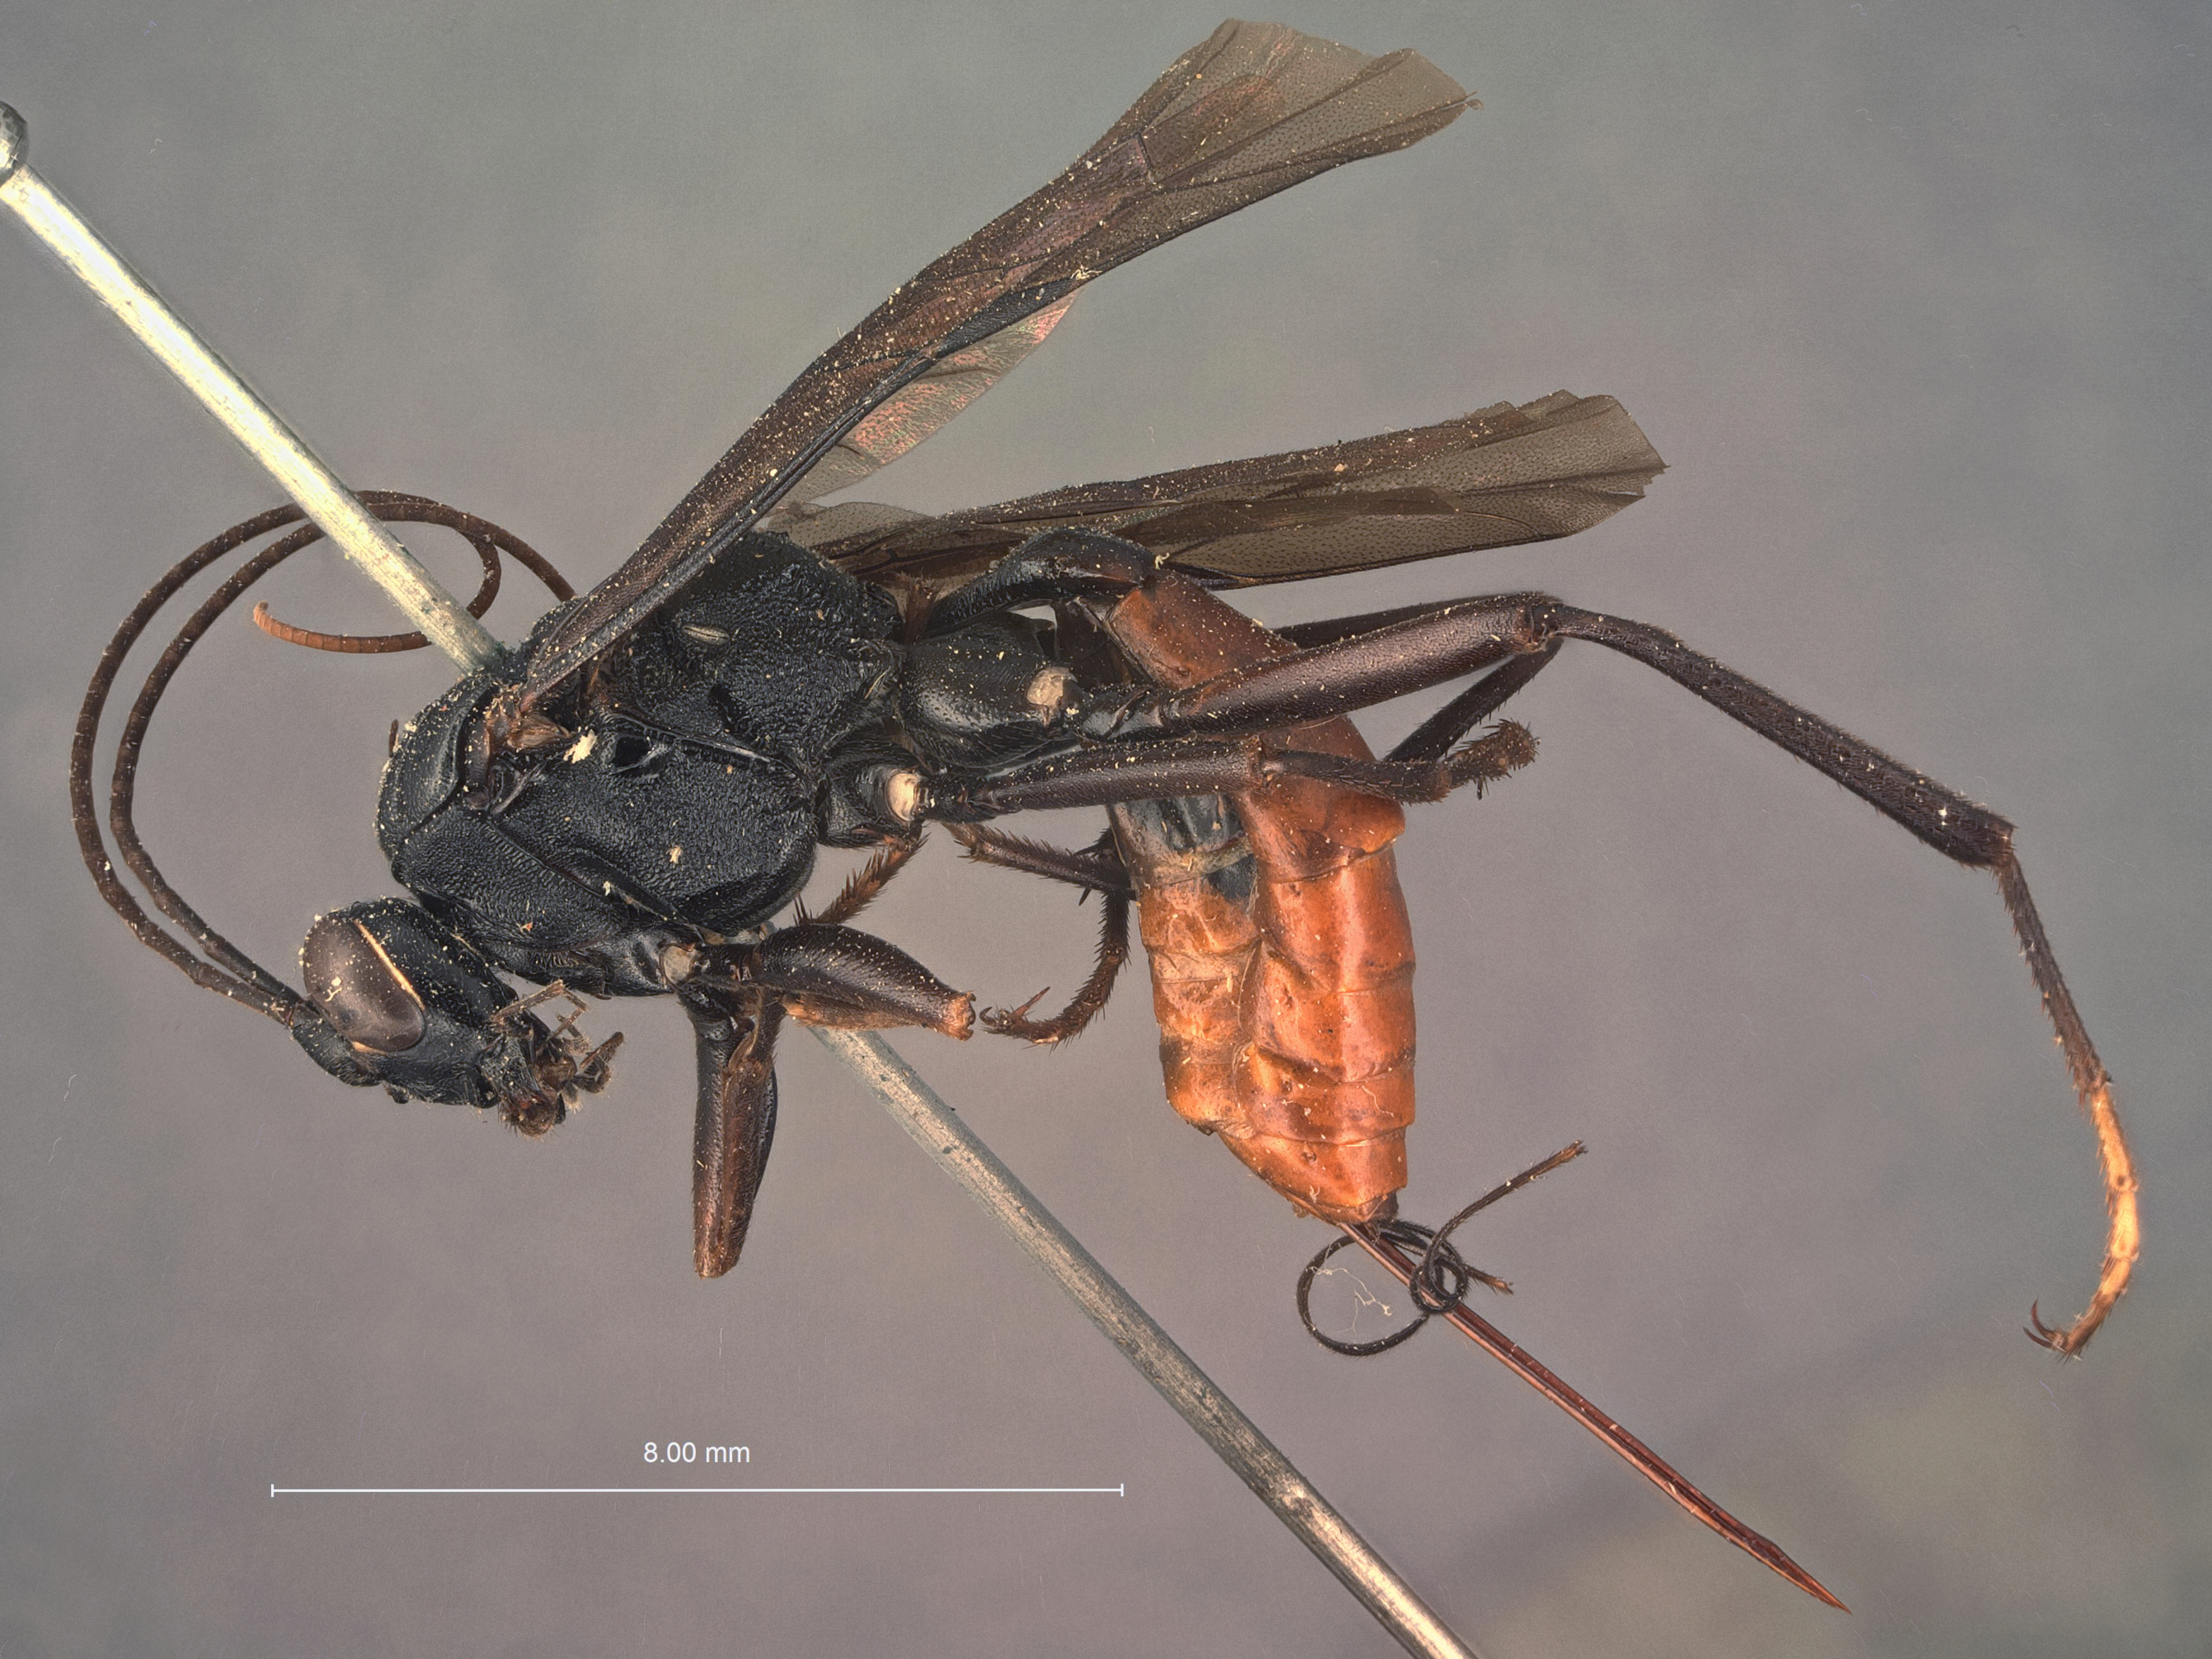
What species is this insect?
Cryptus violaceipennis
